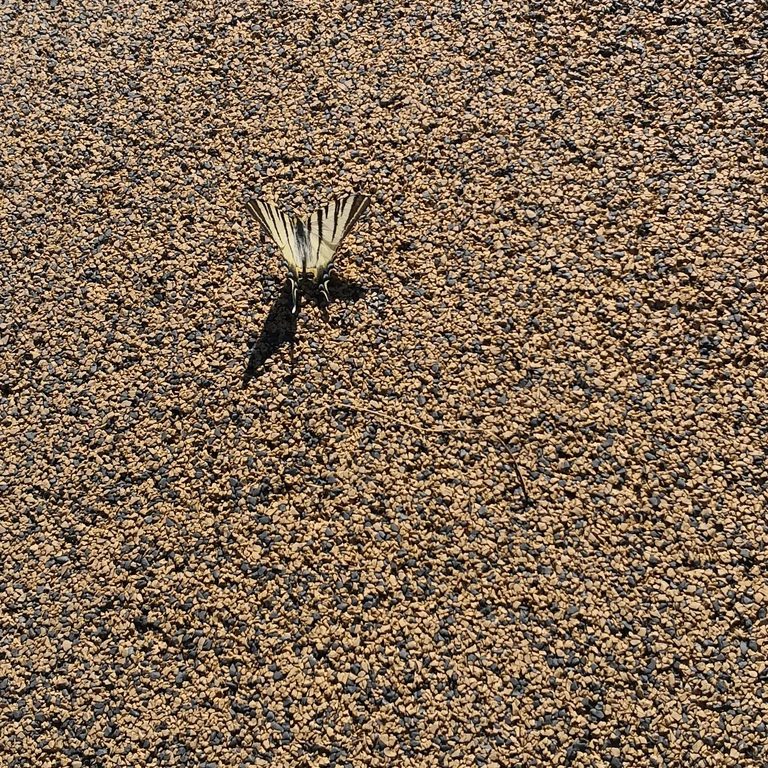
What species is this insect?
Iphiclides podalirius
